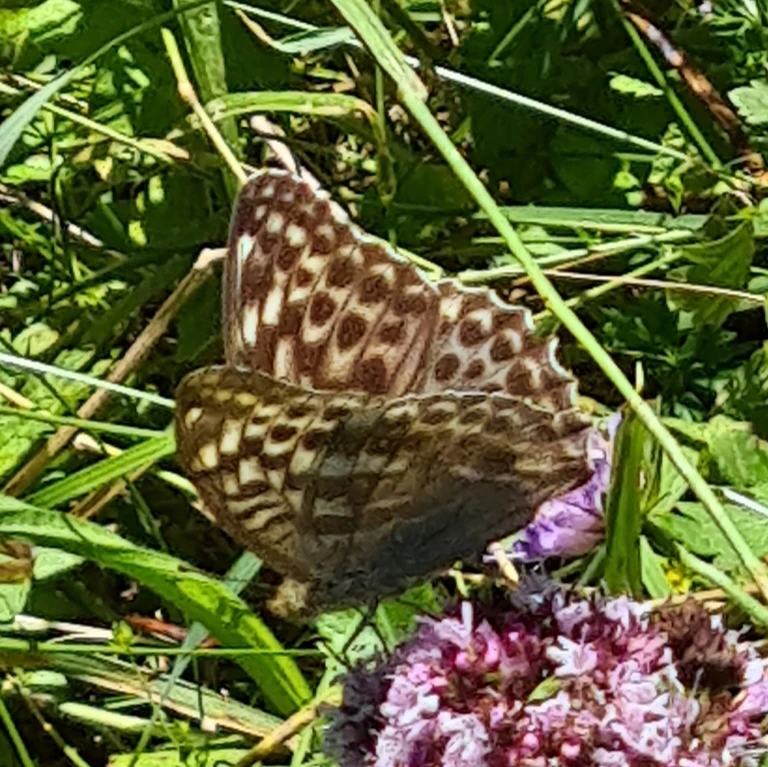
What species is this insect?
Argynnis paphia
